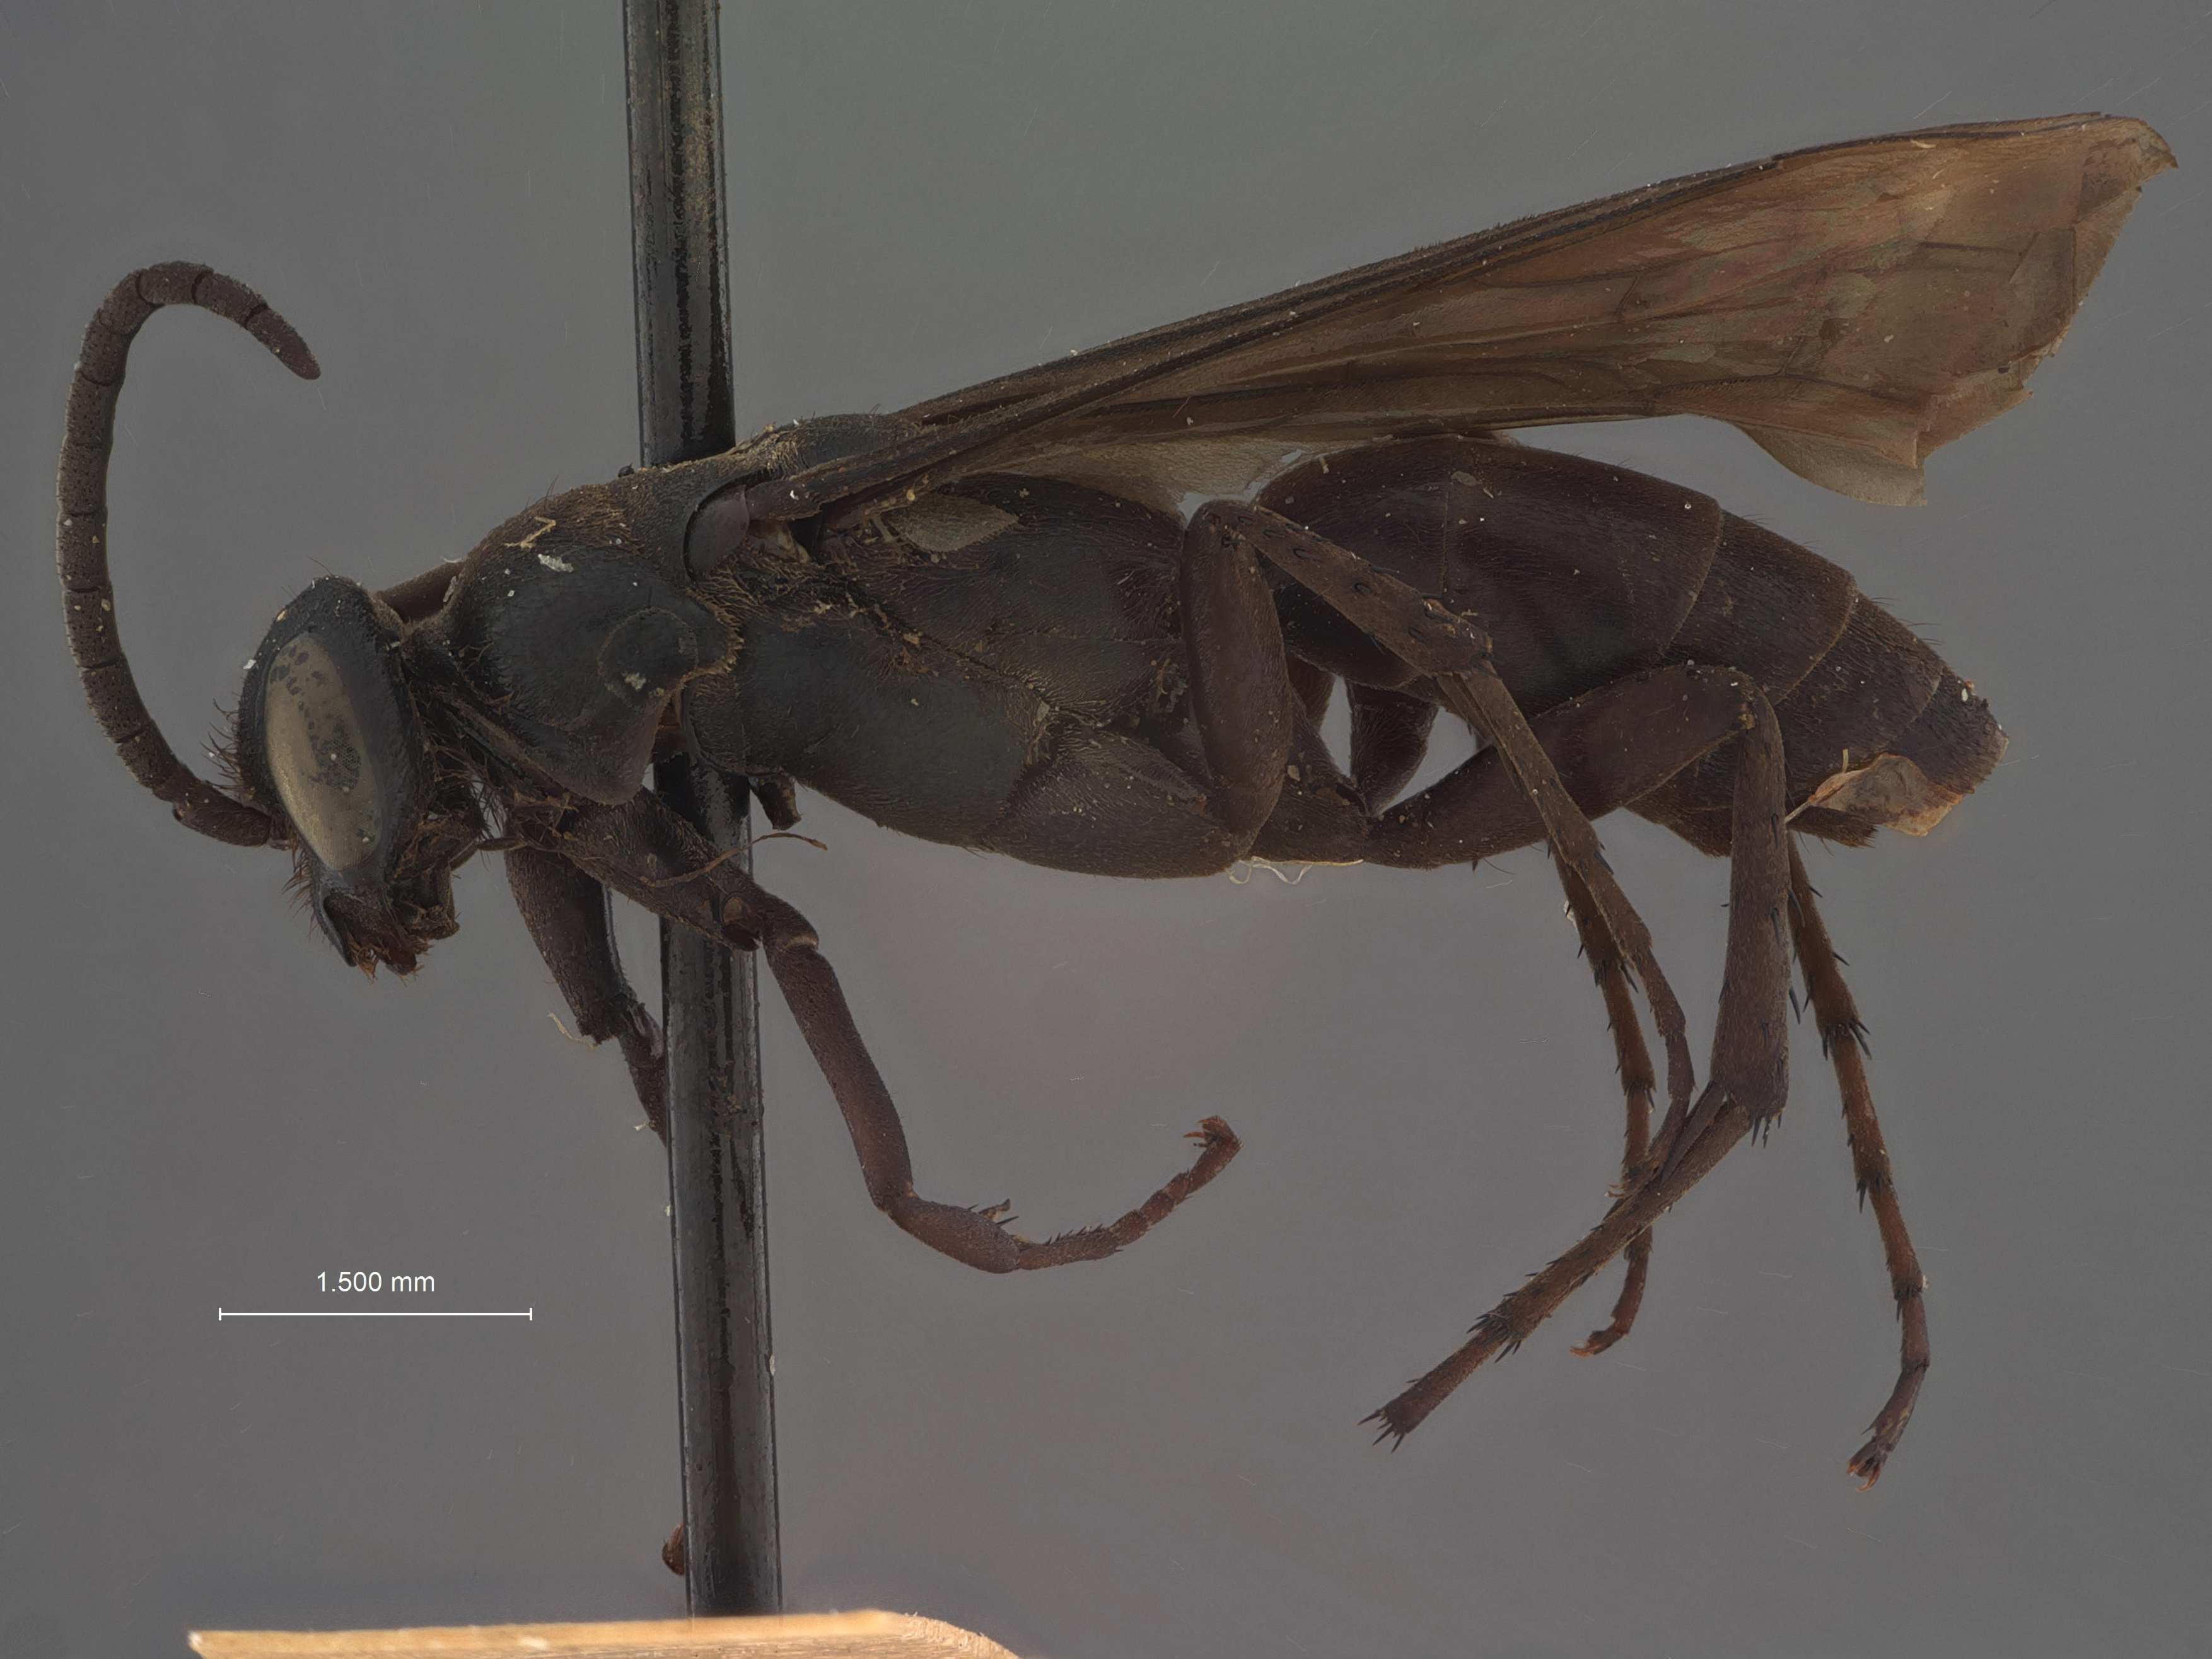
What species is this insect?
Psorthaspis levis
